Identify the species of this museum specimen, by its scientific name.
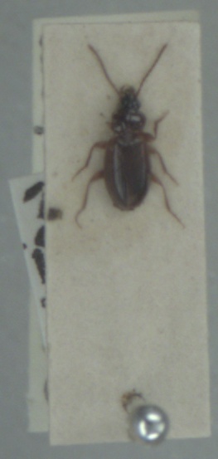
Trechus quadristriatus
